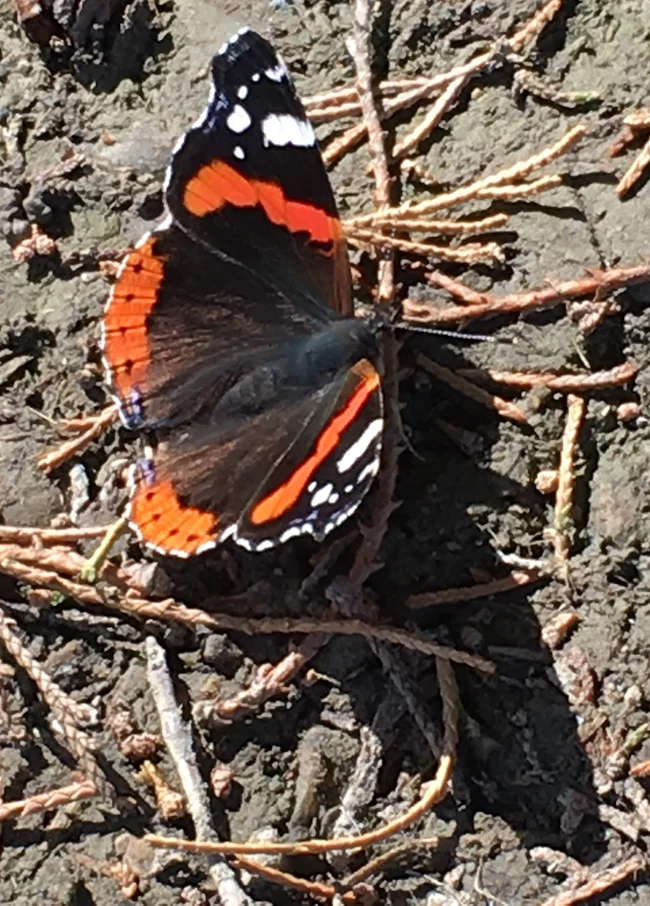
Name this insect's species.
Vanessa atalanta
